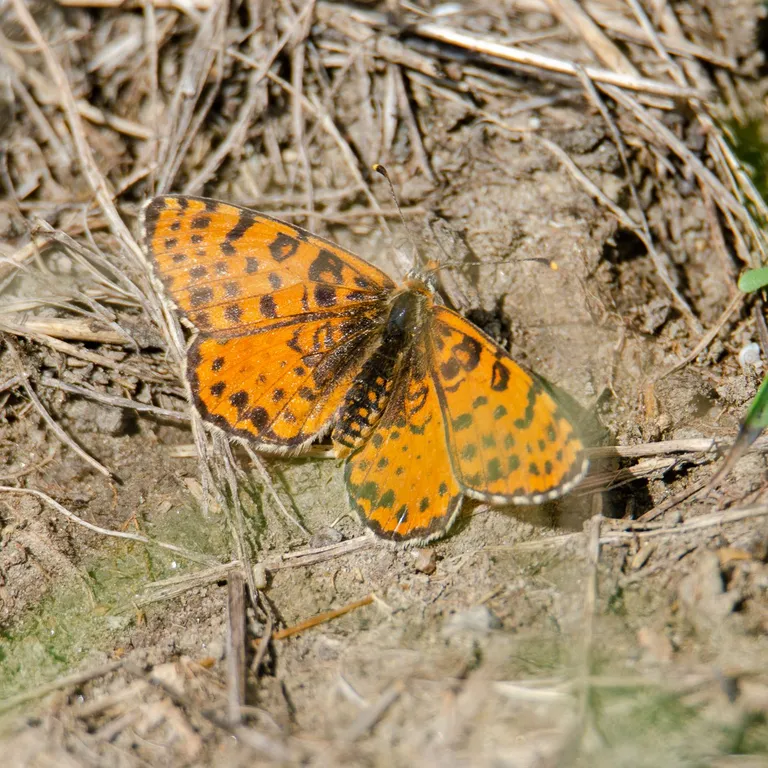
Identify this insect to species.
Melitaea didyma
